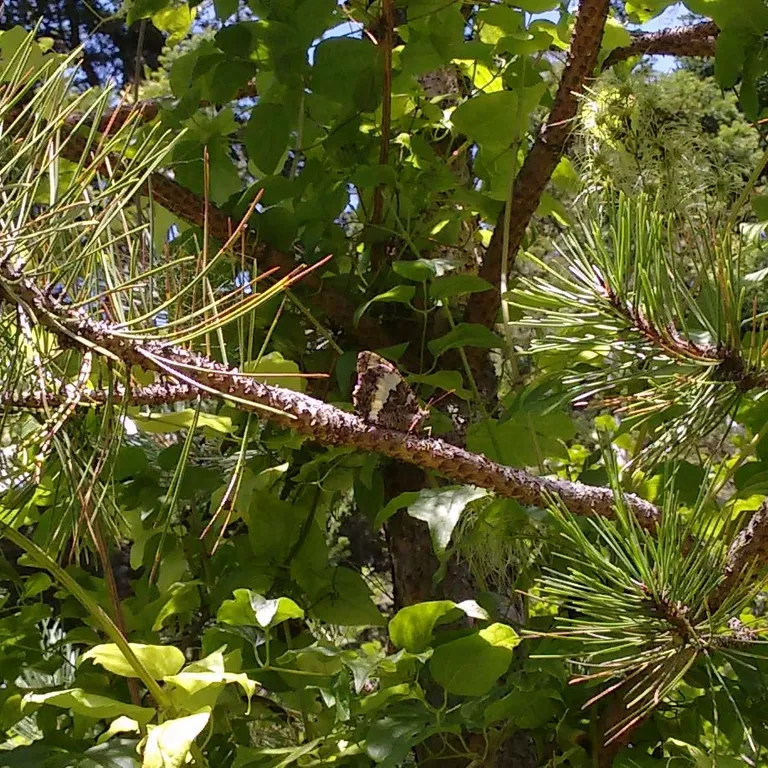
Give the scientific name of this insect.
Brintesia circe
